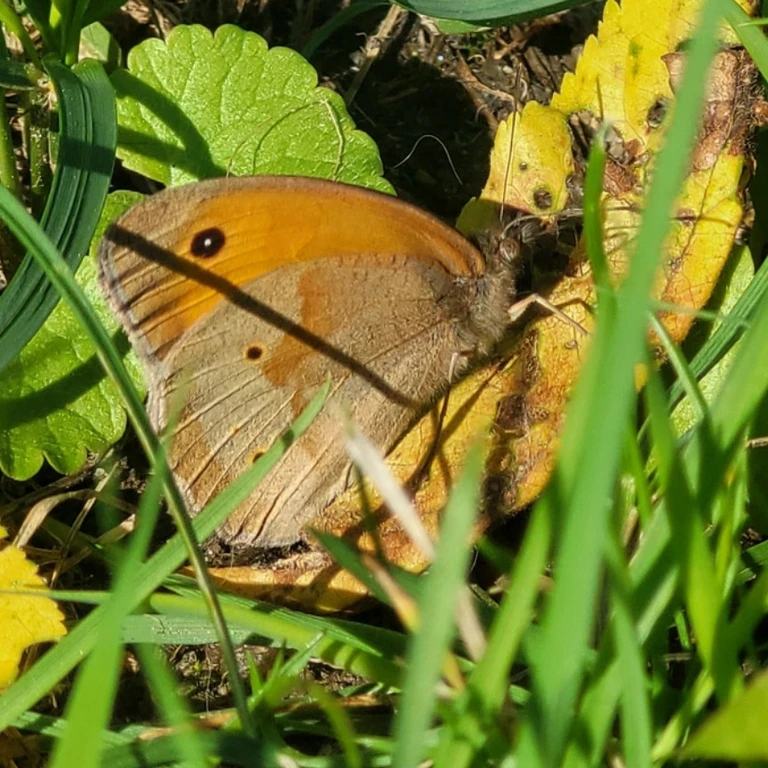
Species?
Maniola jurtina
